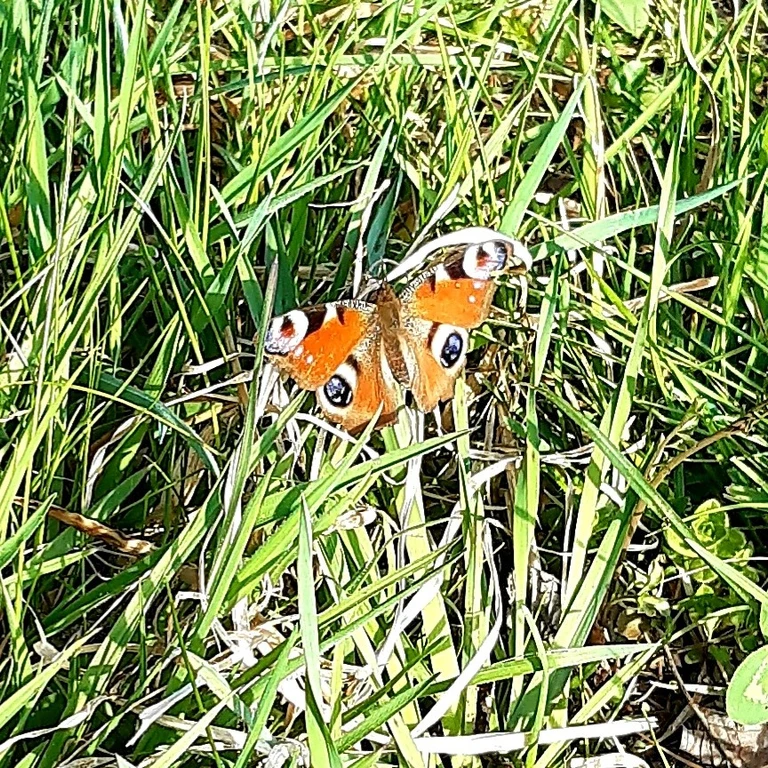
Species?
Aglais io
